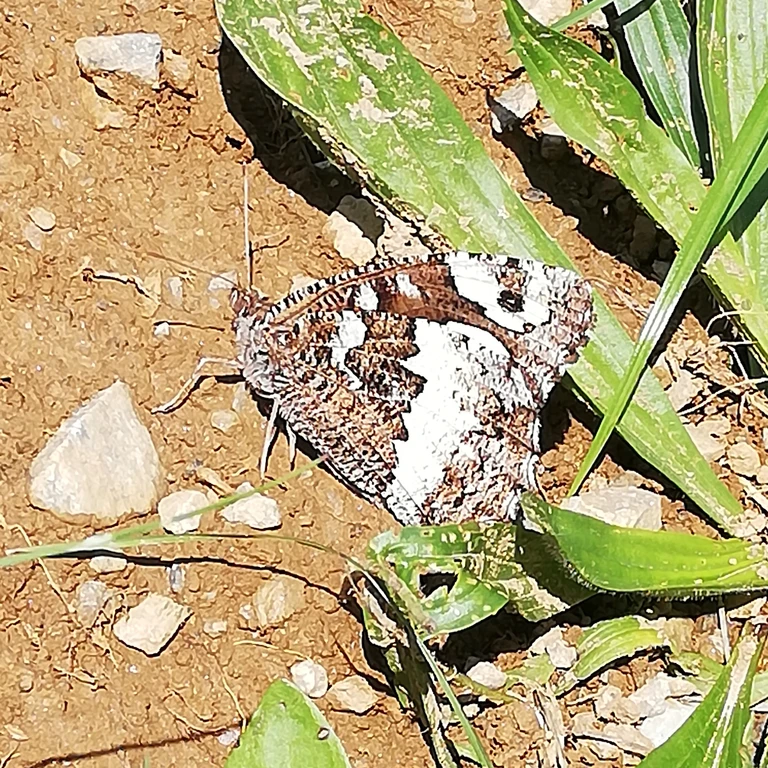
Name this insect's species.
Brintesia circe
